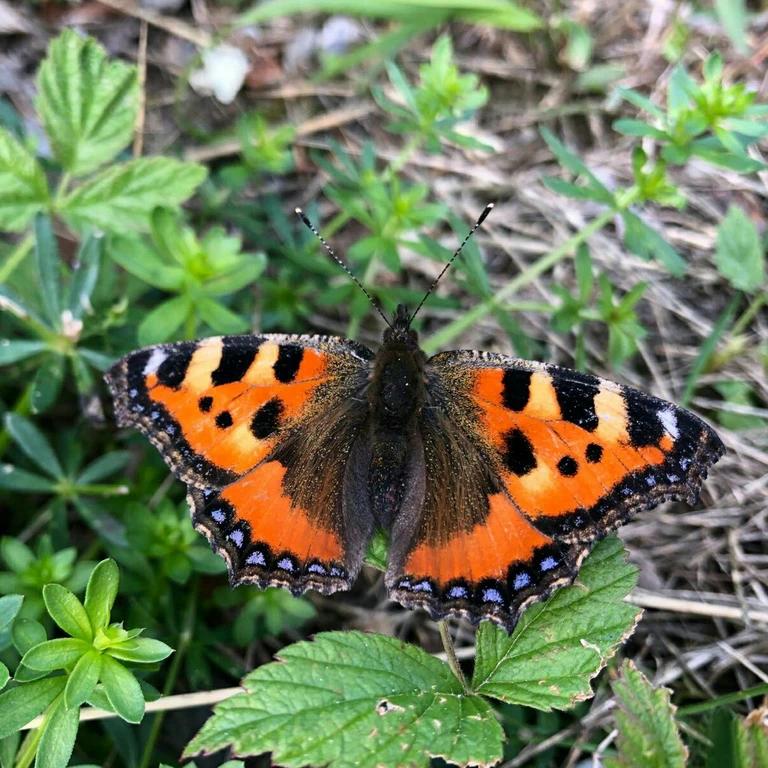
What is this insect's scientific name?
Aglais urticae
